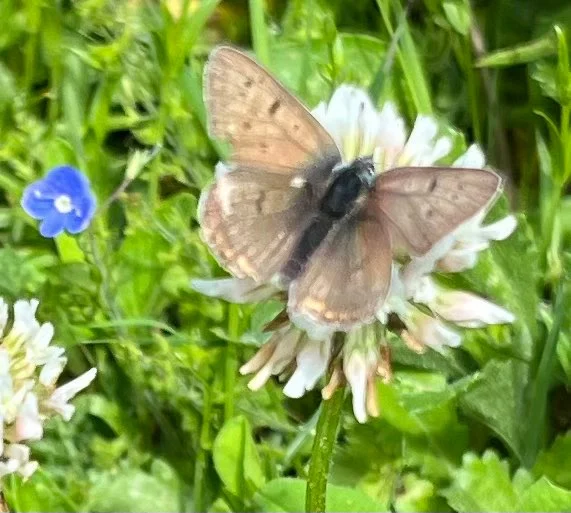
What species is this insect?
Lycaena tityrus (also Loweia tityrus)
